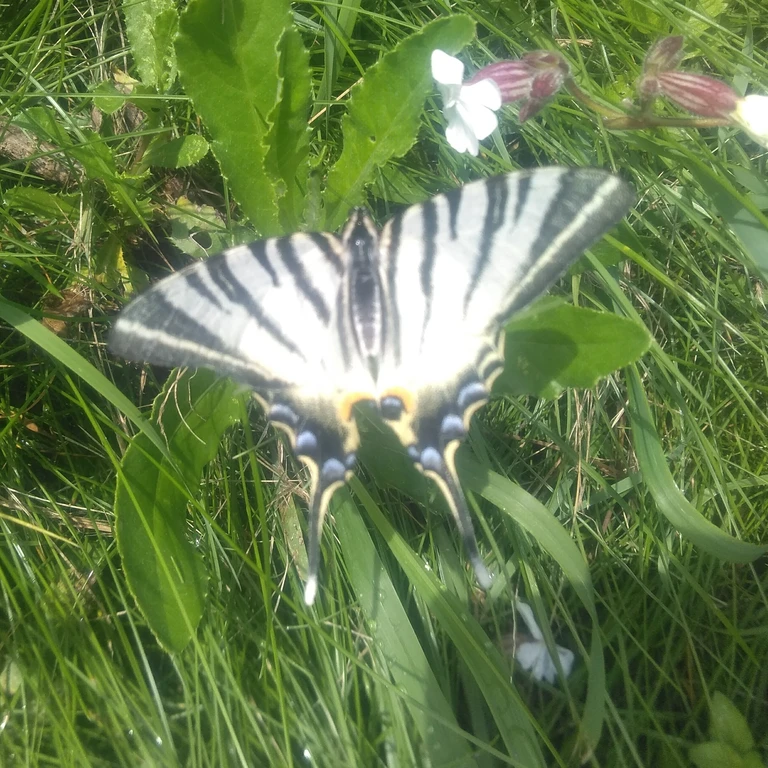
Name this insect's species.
Iphiclides podalirius
